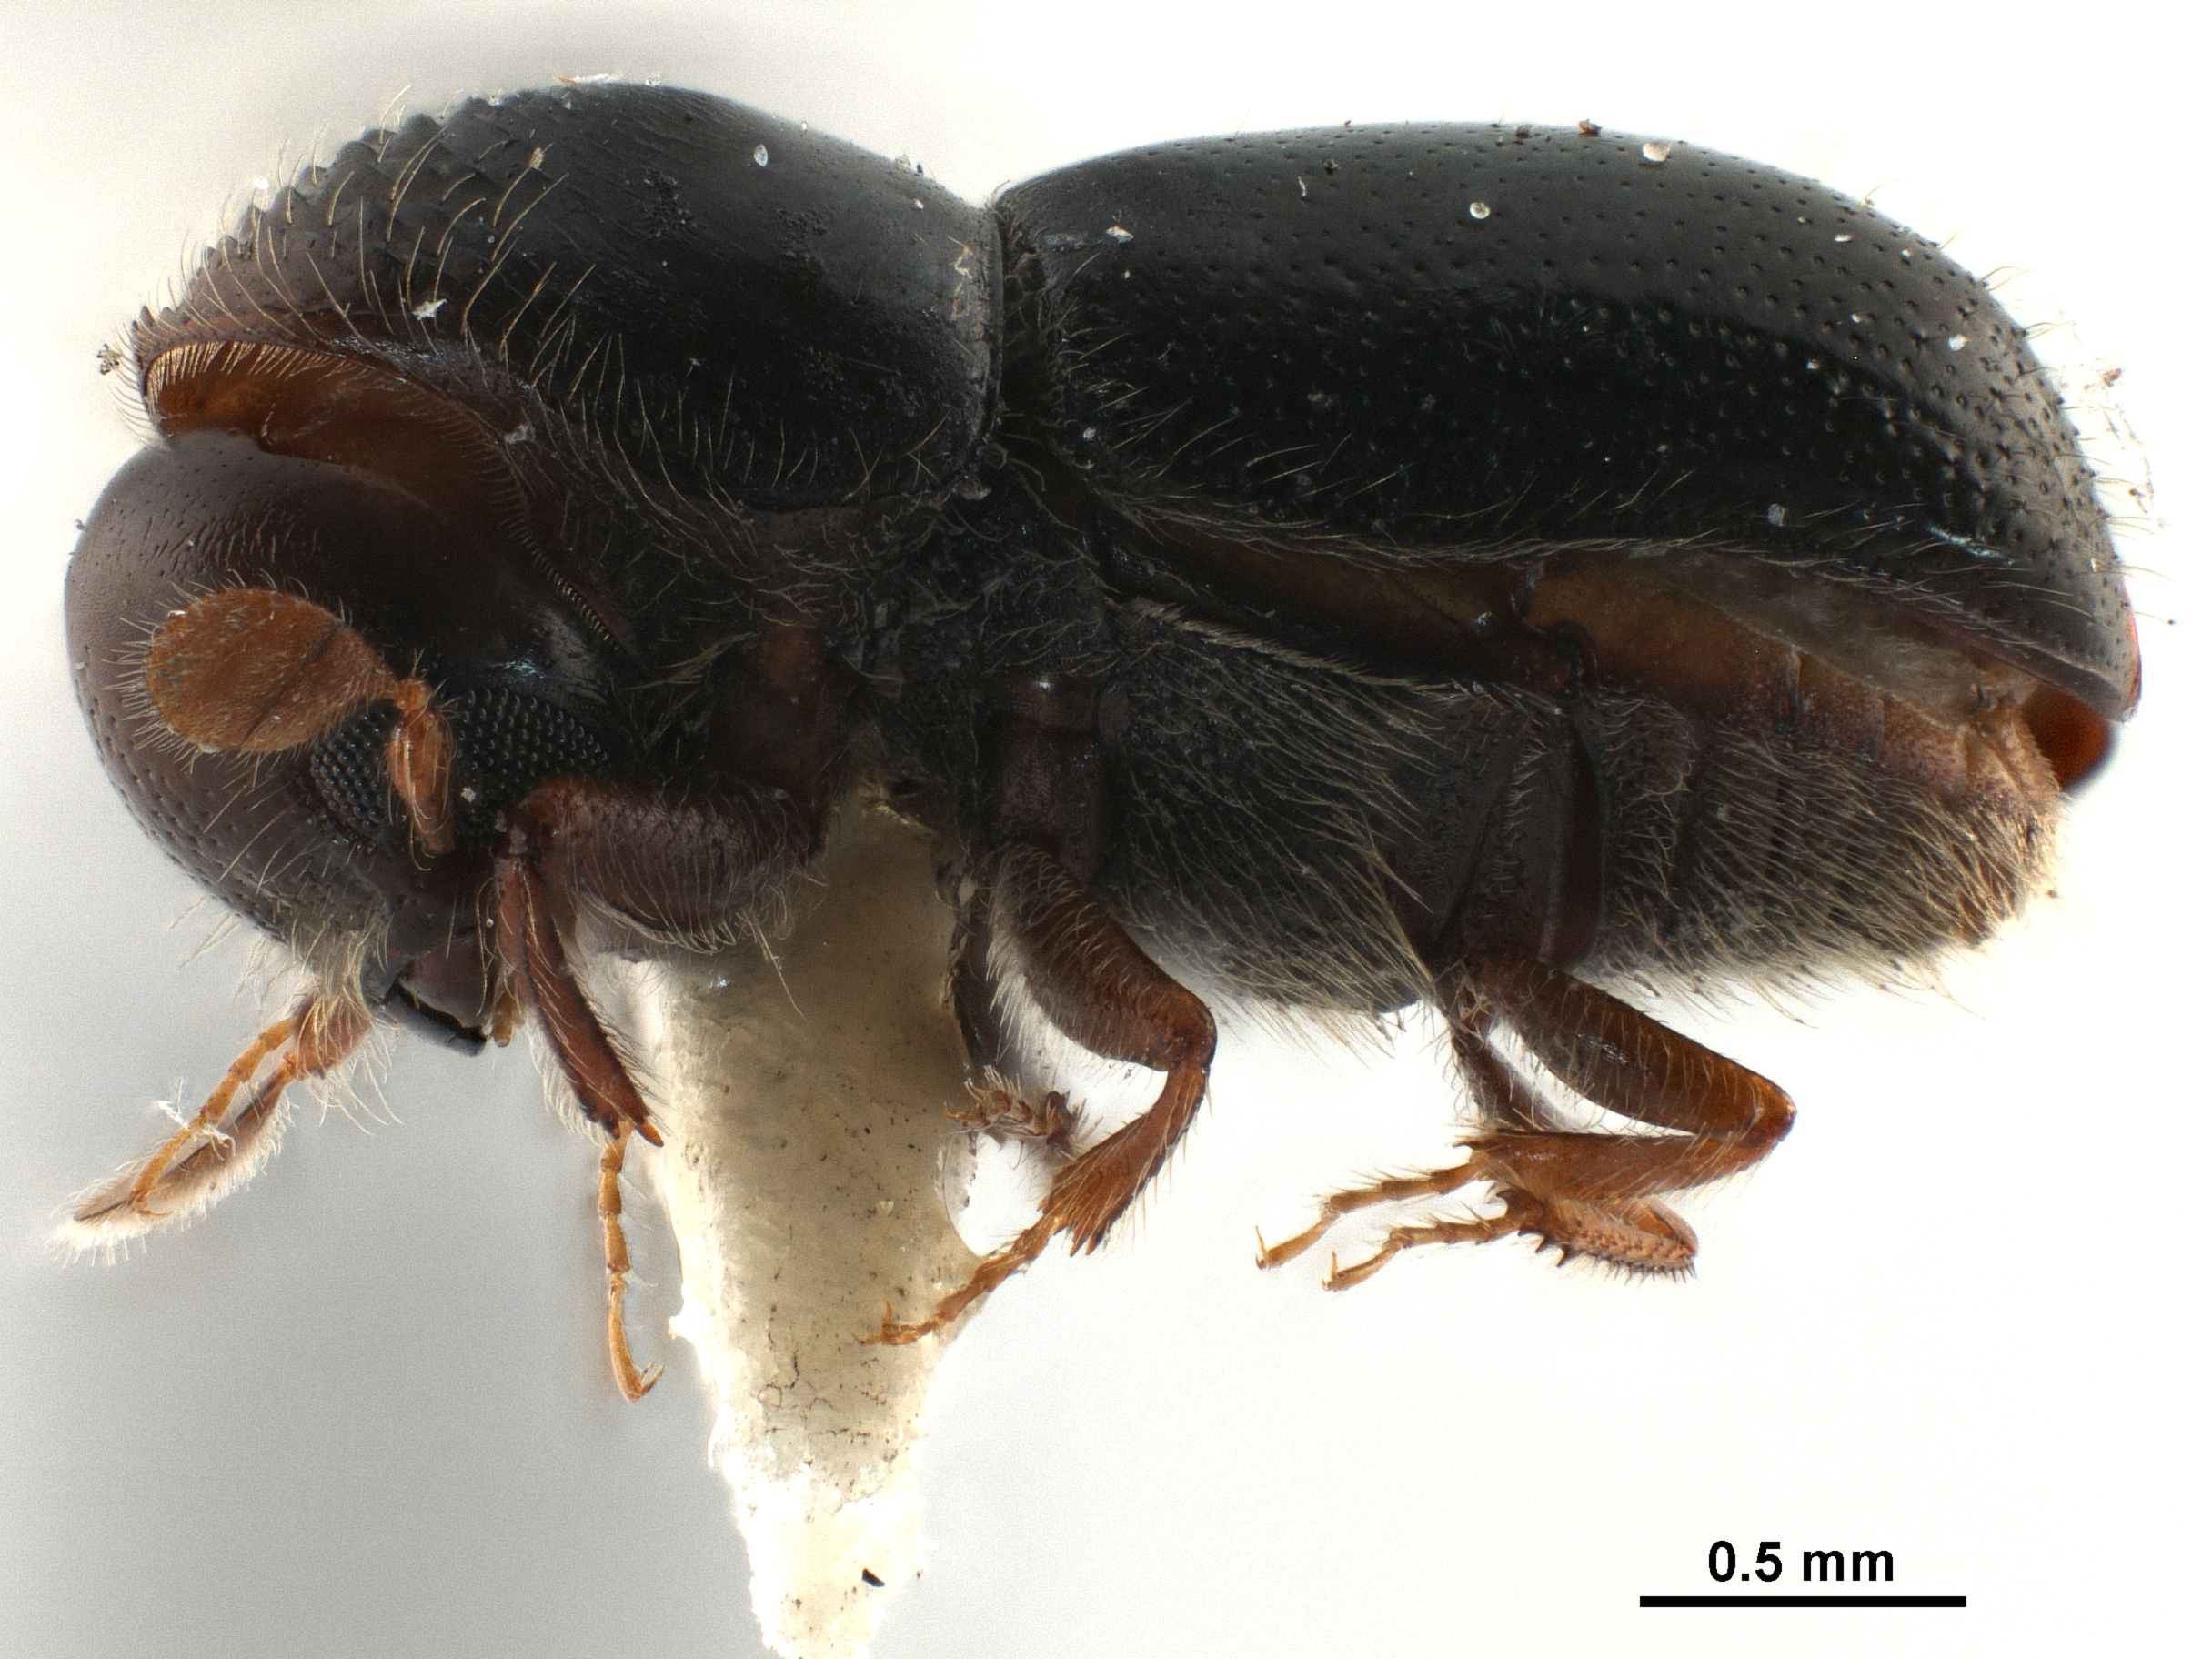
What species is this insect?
Corthylus consimilis
